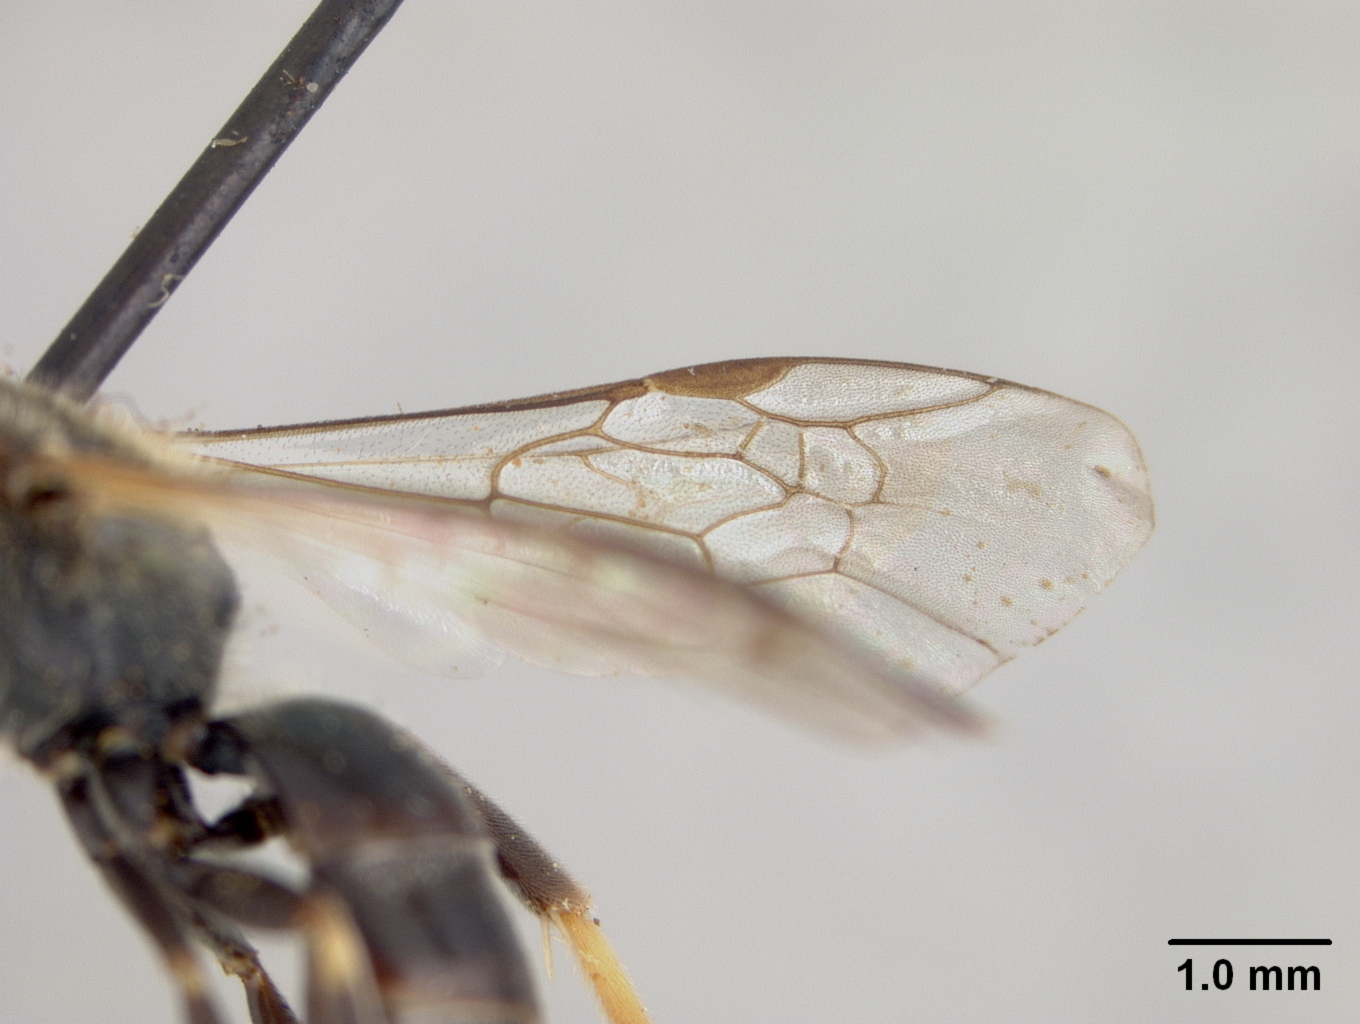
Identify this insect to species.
Halictus calceatus
